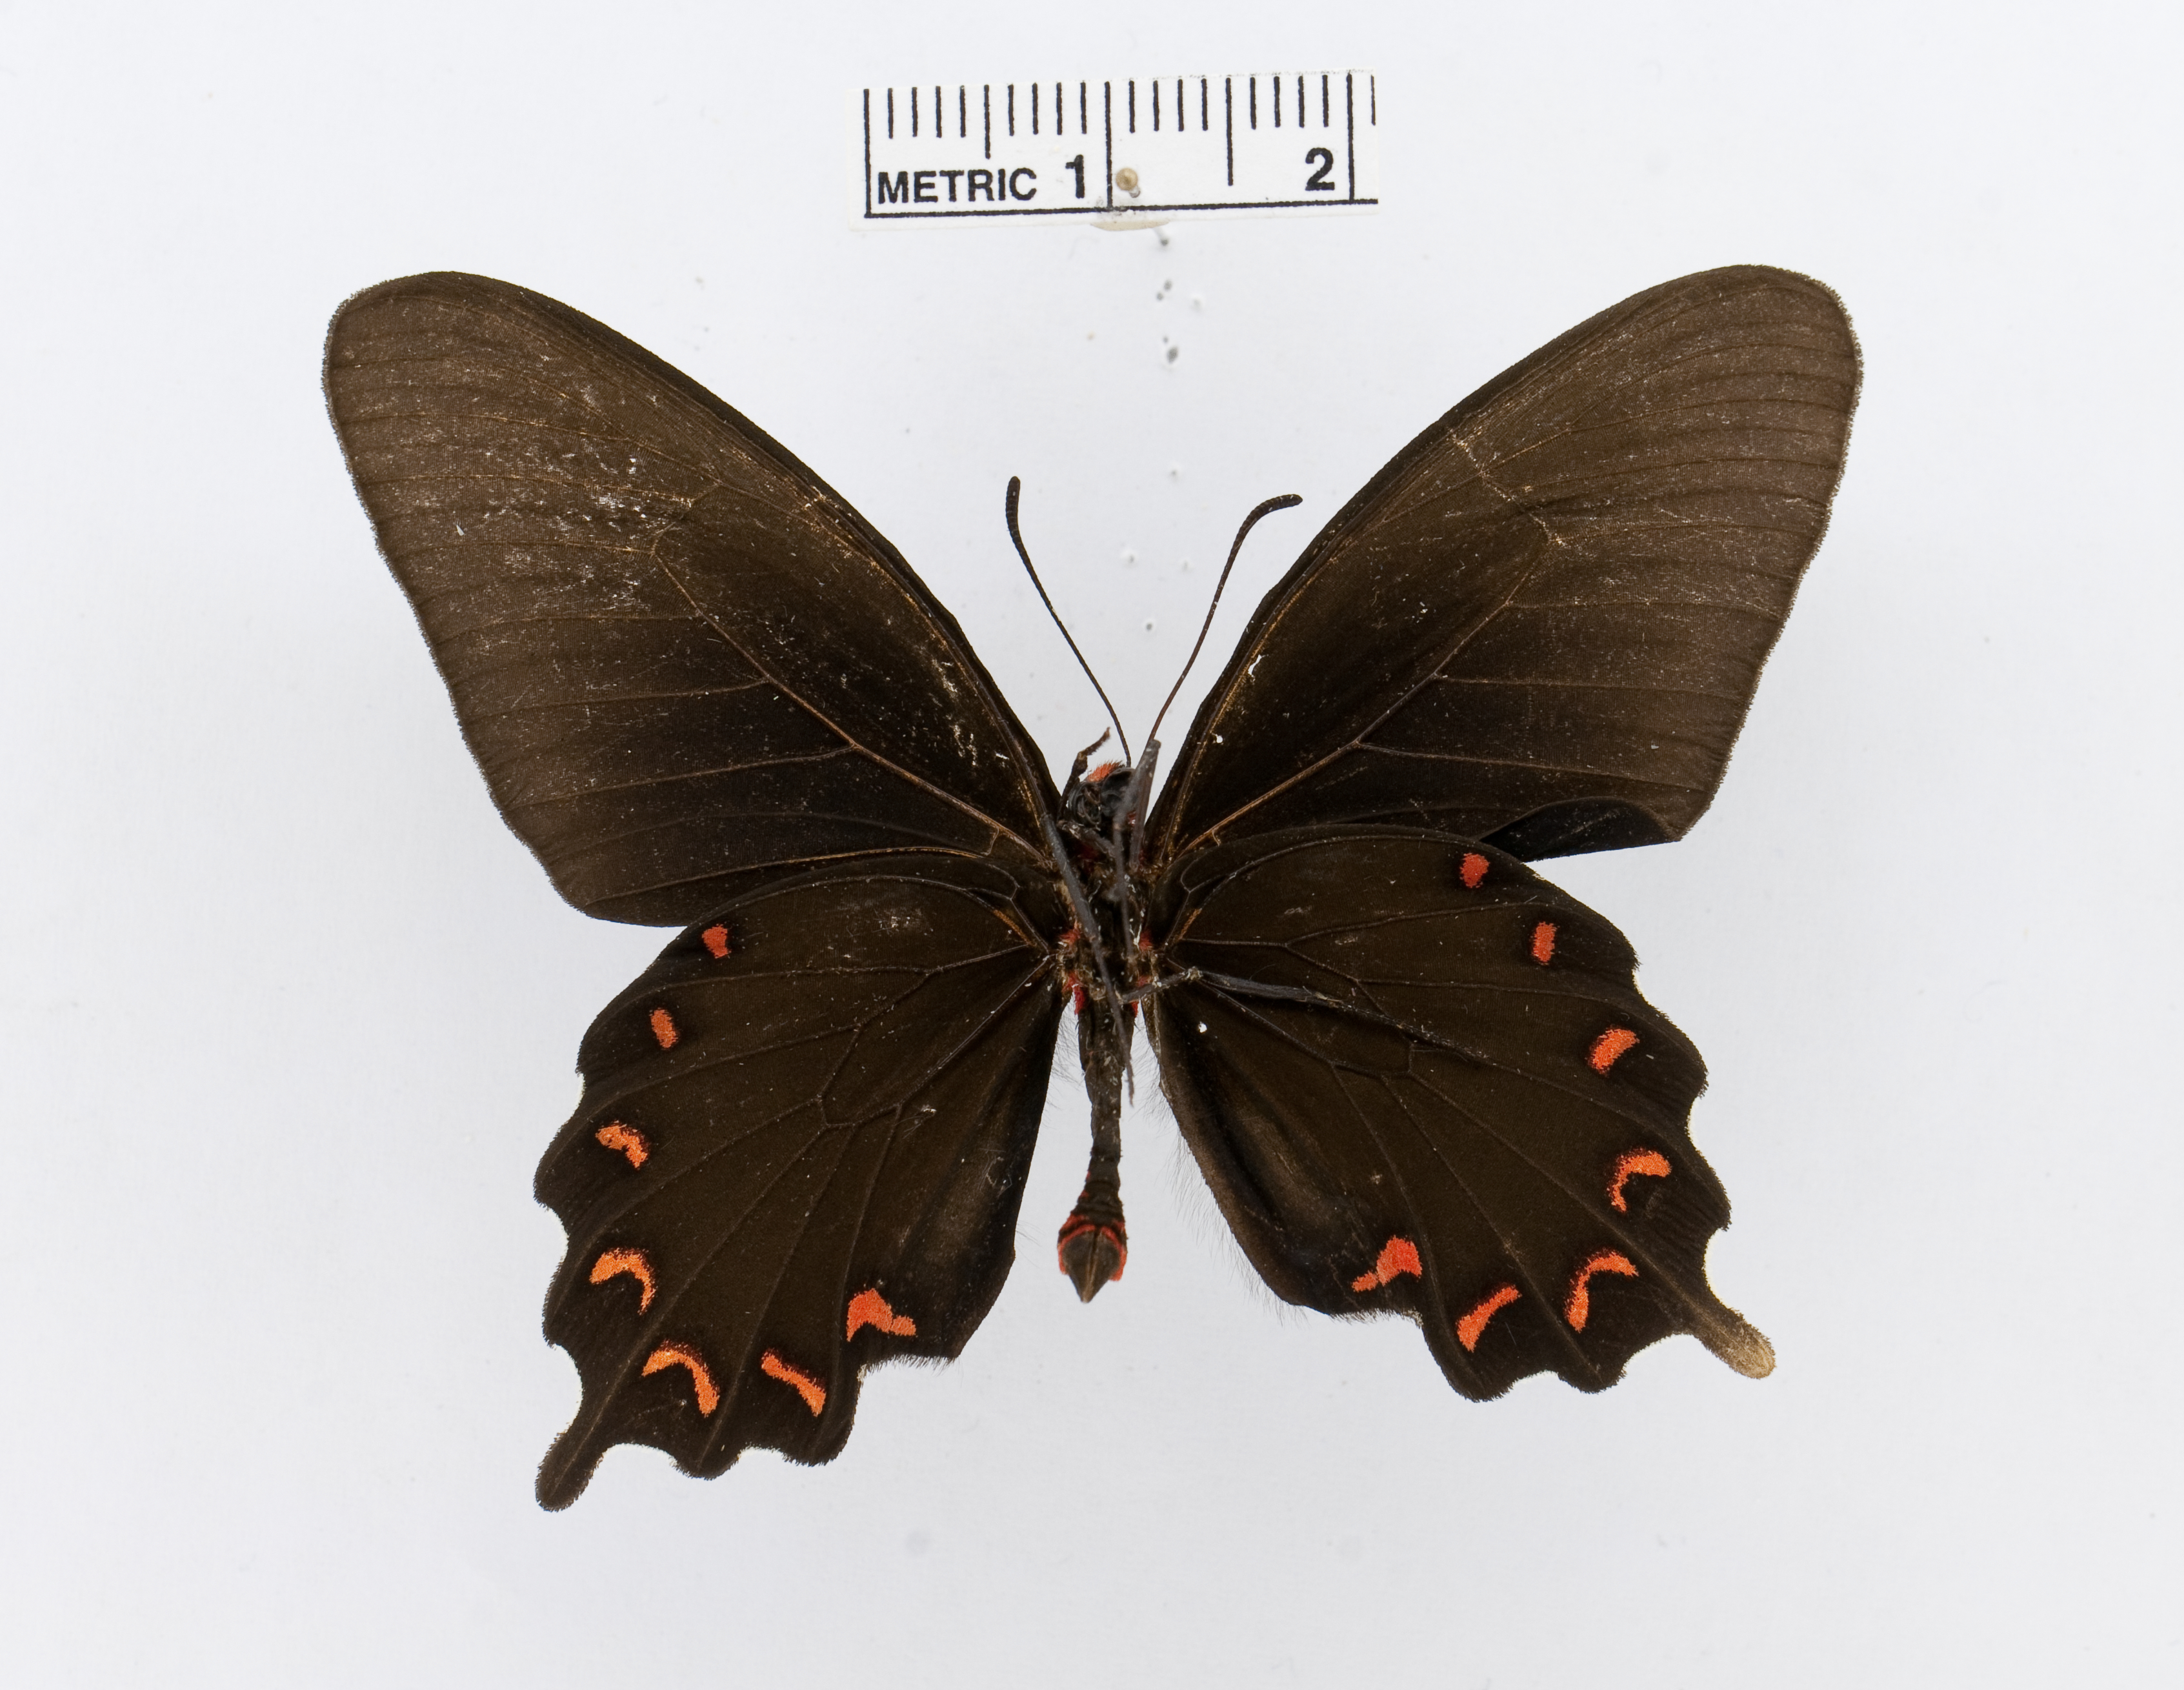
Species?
Parides montezuma
